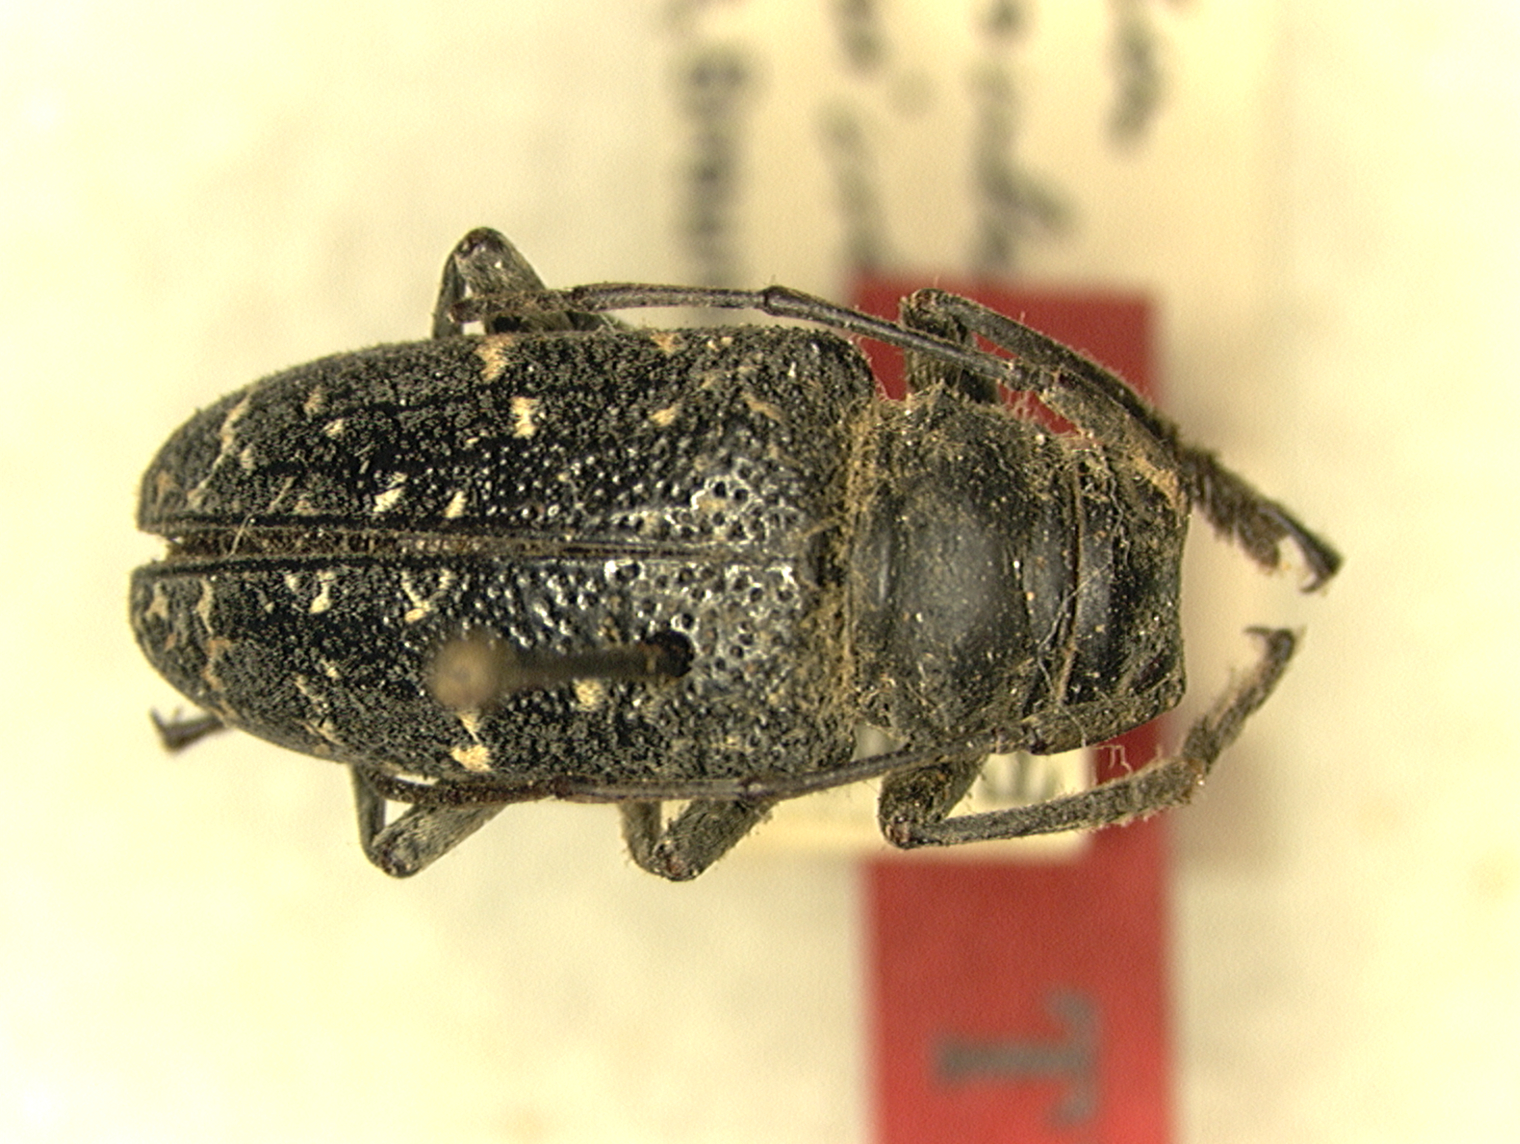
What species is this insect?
Frea basalis
